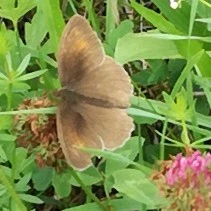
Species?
Maniola jurtina
